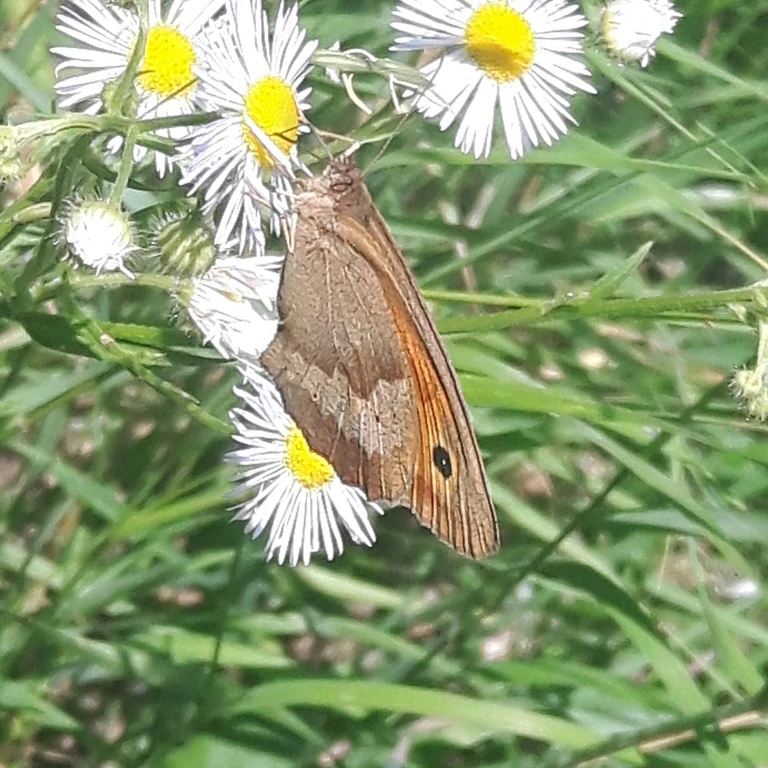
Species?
Maniola jurtina
